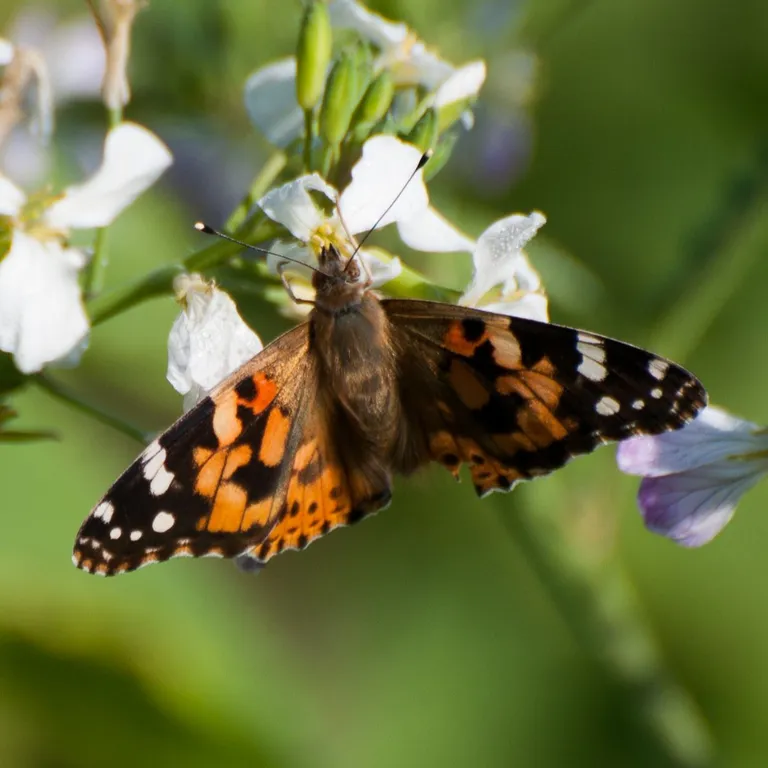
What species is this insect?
Vanessa cardui
